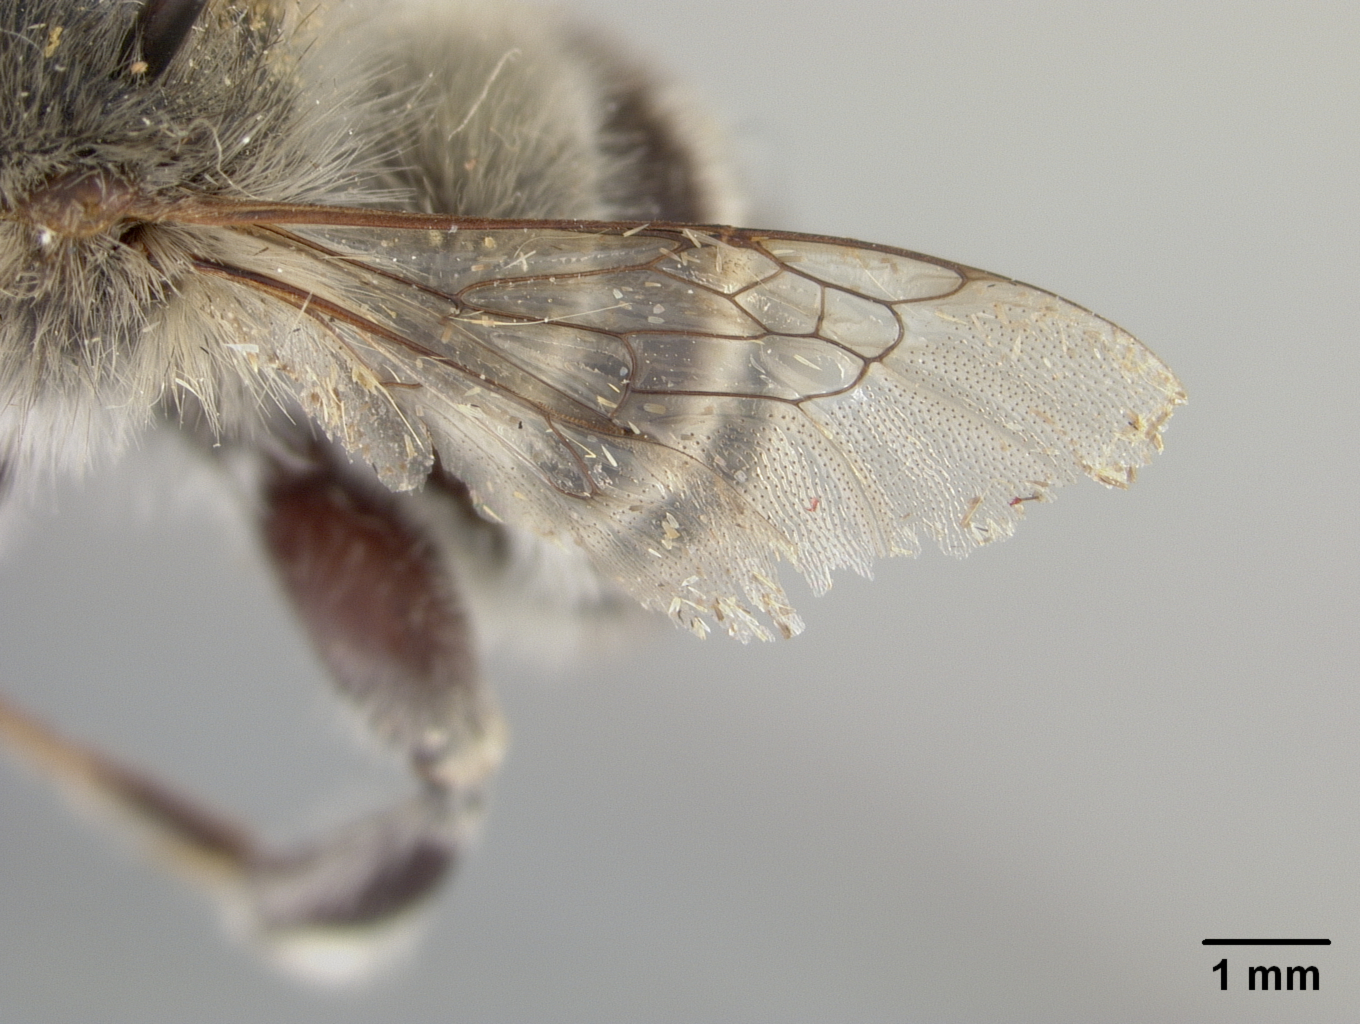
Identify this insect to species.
Anthophora vulpina
